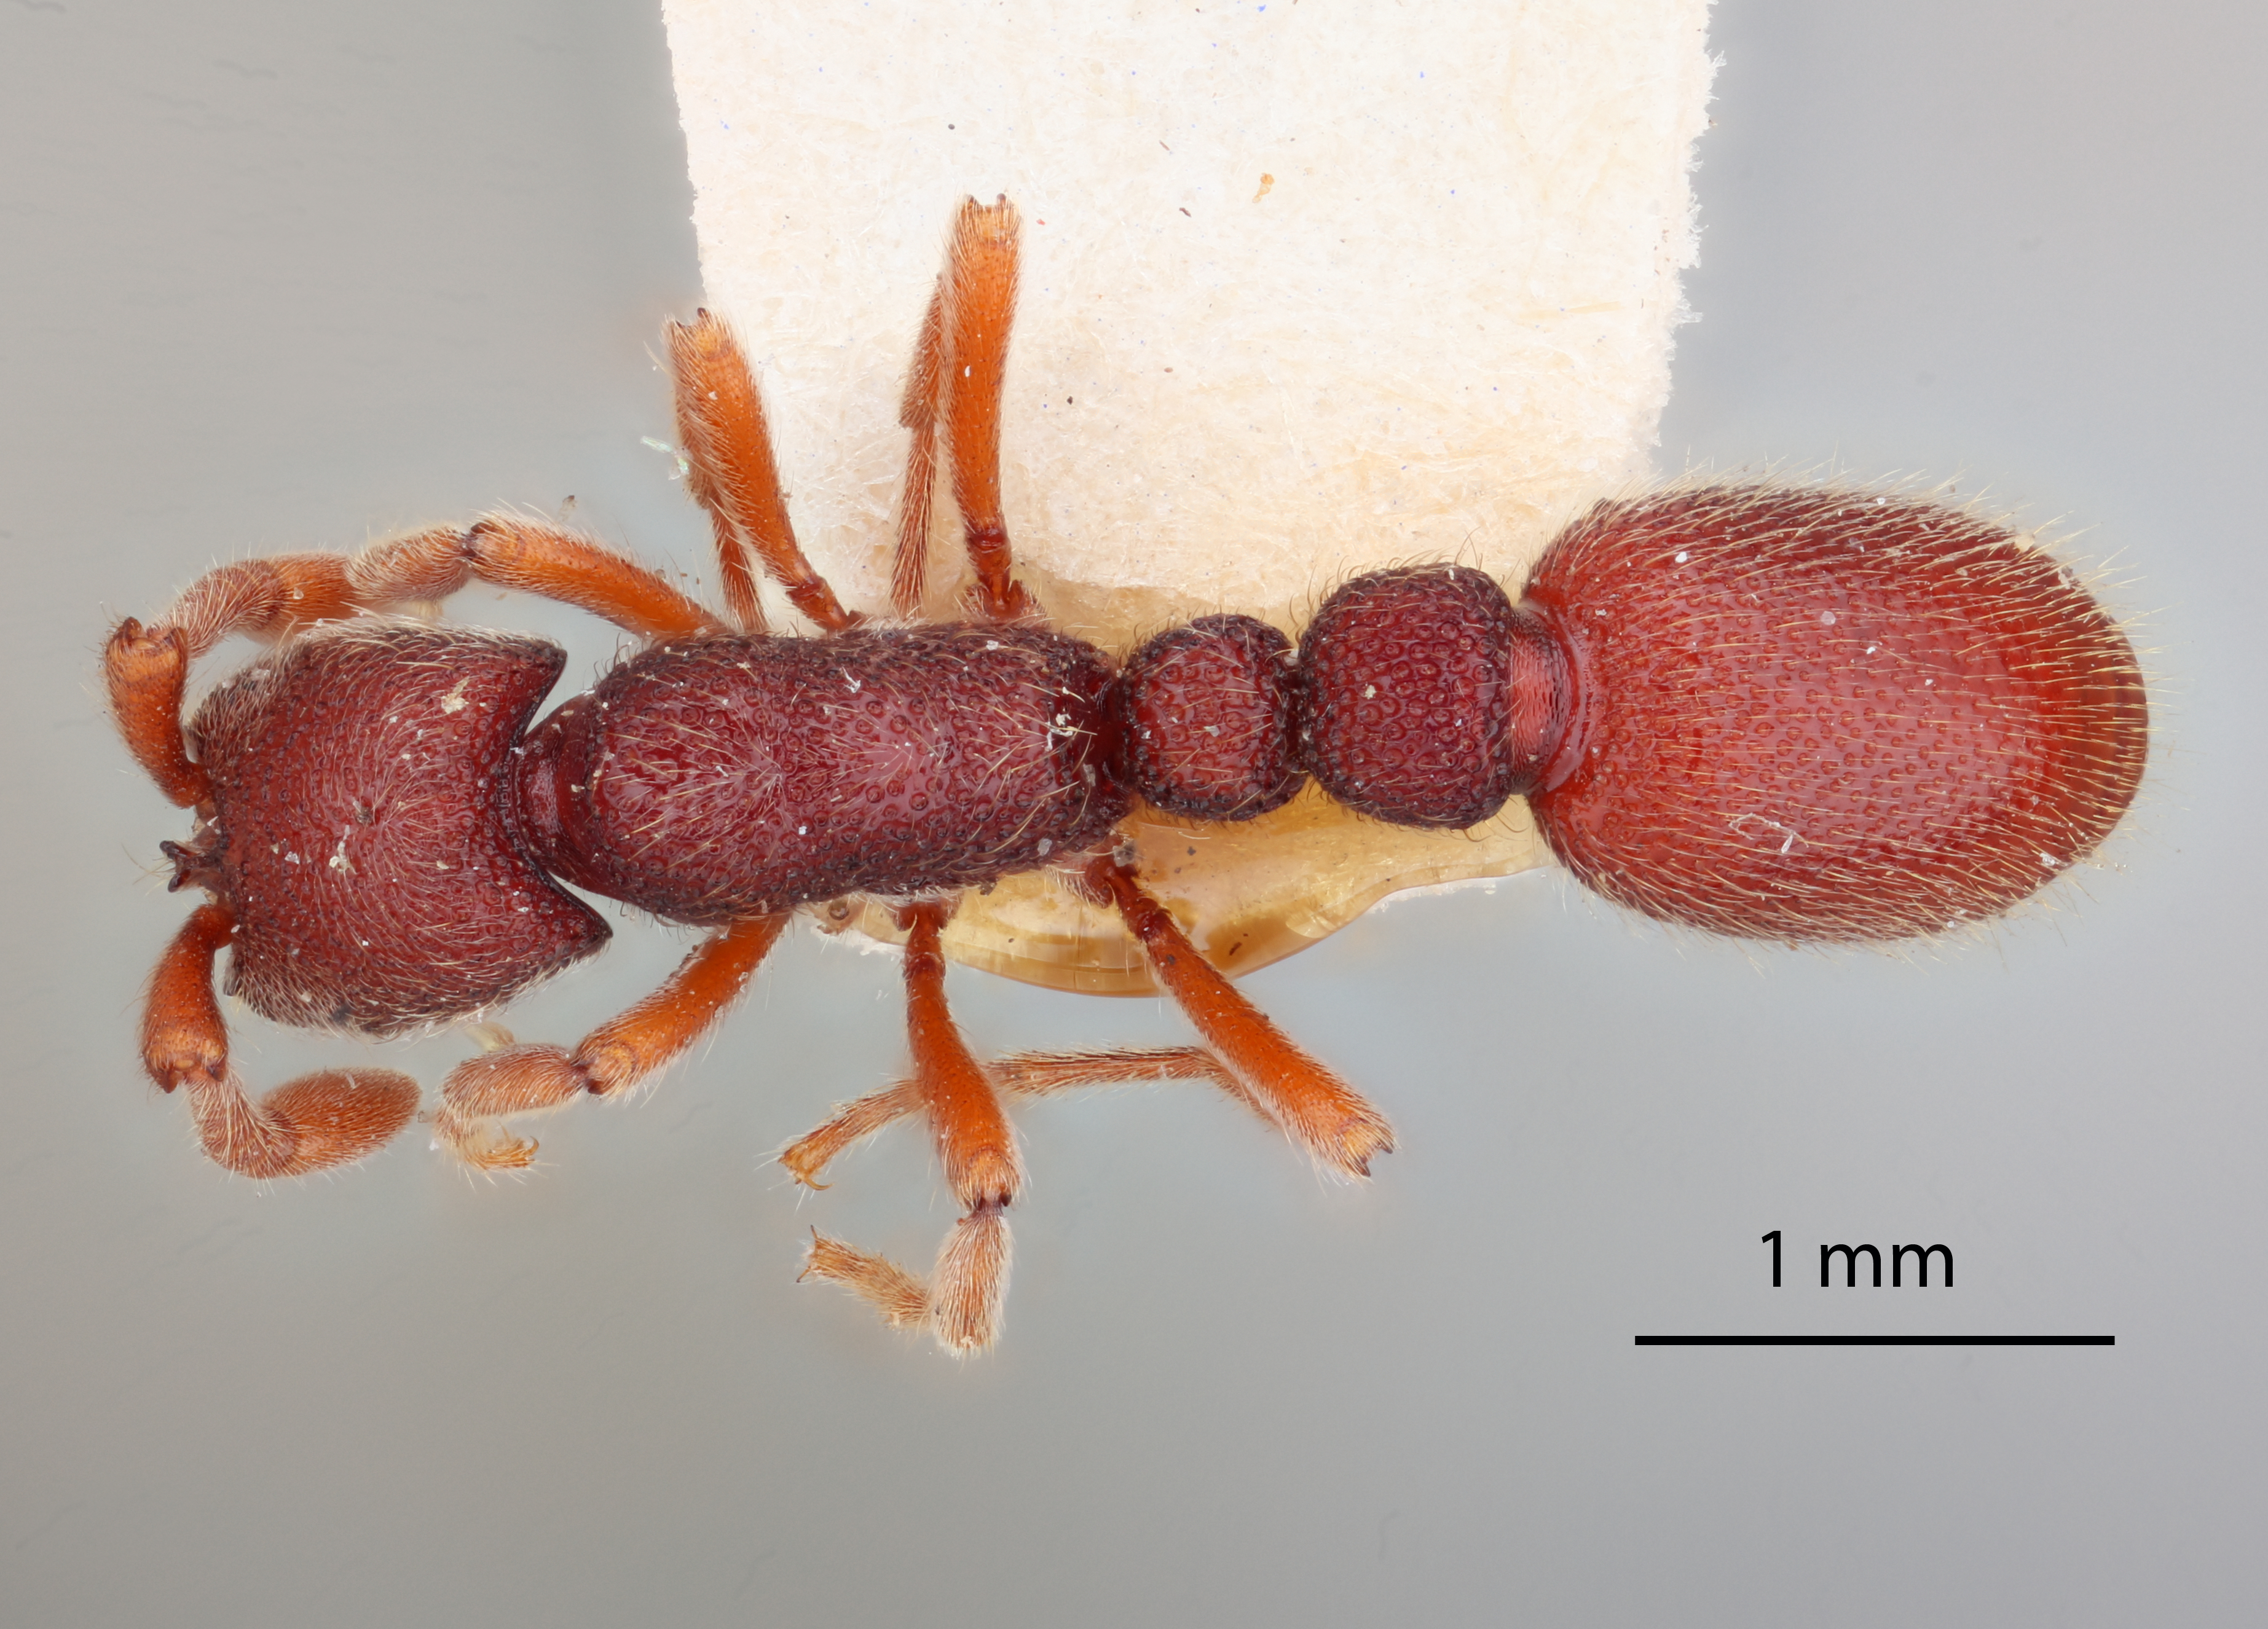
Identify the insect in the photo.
Cerapachys cryptus
